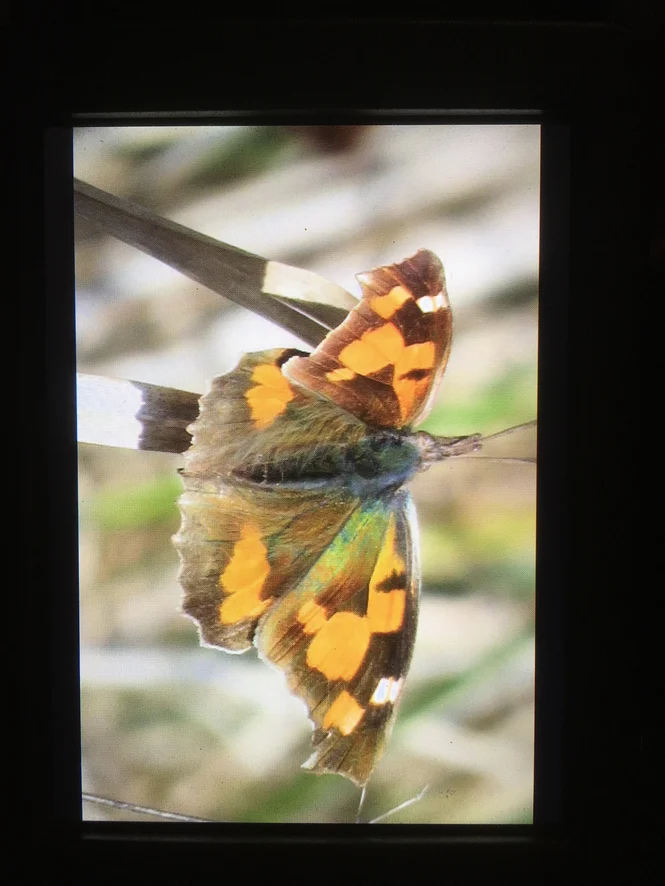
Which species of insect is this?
Libythea celtis
